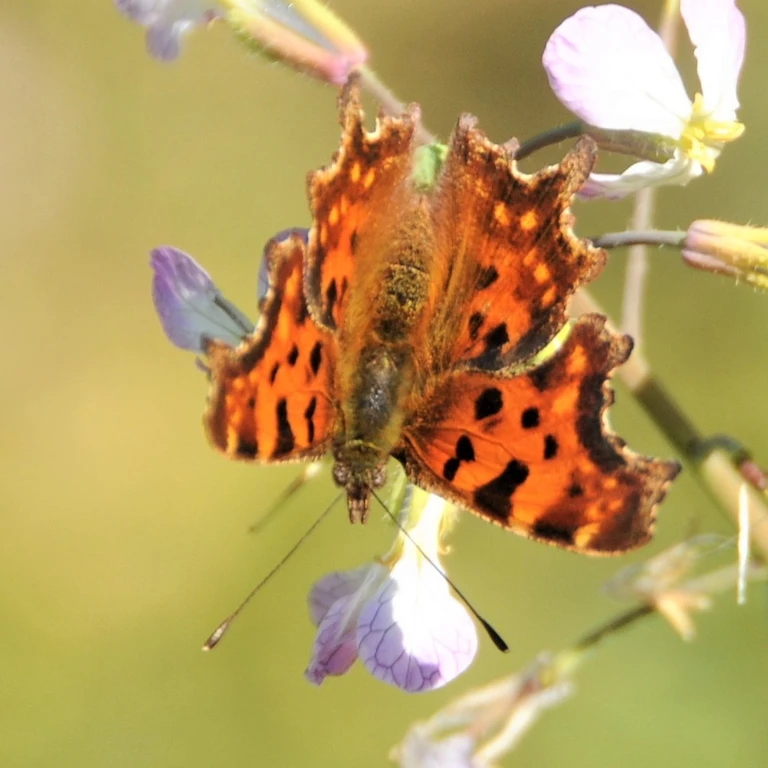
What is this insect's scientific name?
Polygonia c-album
